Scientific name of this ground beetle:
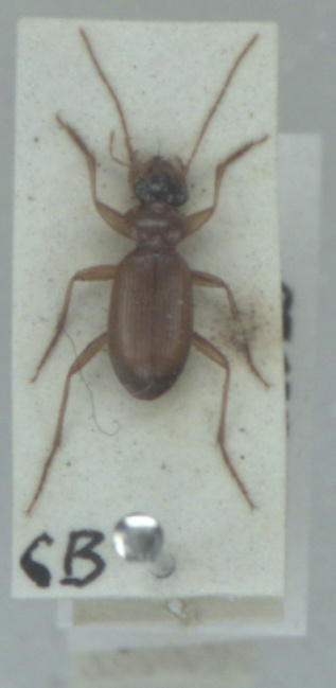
Leistus terminatus
